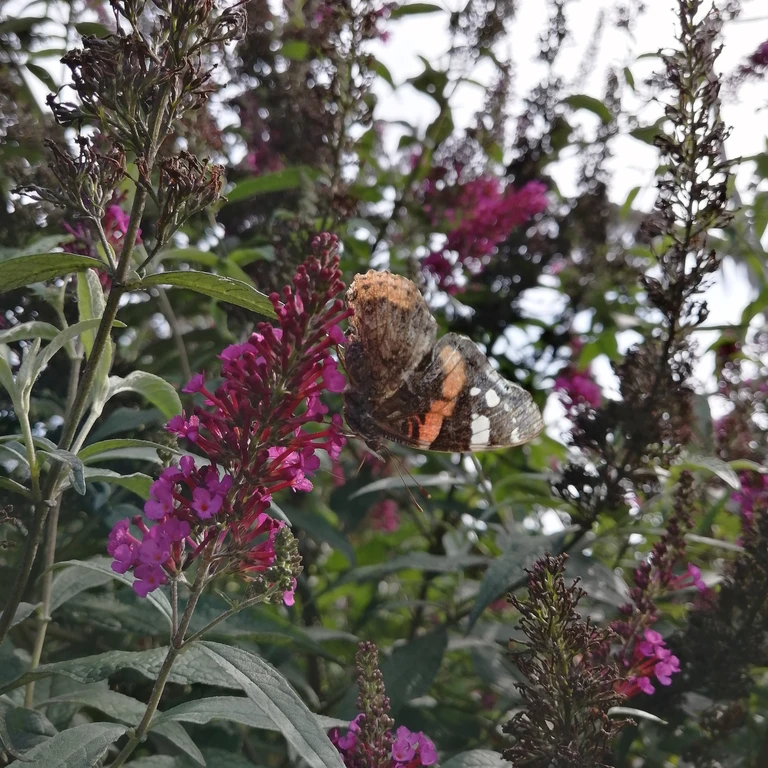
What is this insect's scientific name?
Vanessa atalanta
